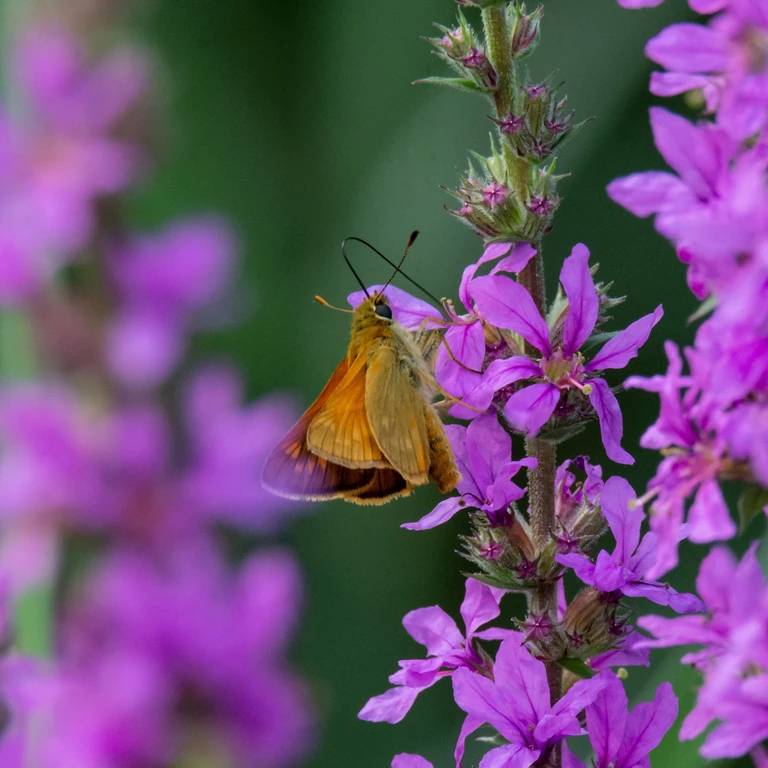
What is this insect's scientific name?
Ochlodes sylvanus (also Ochlodes venata)
